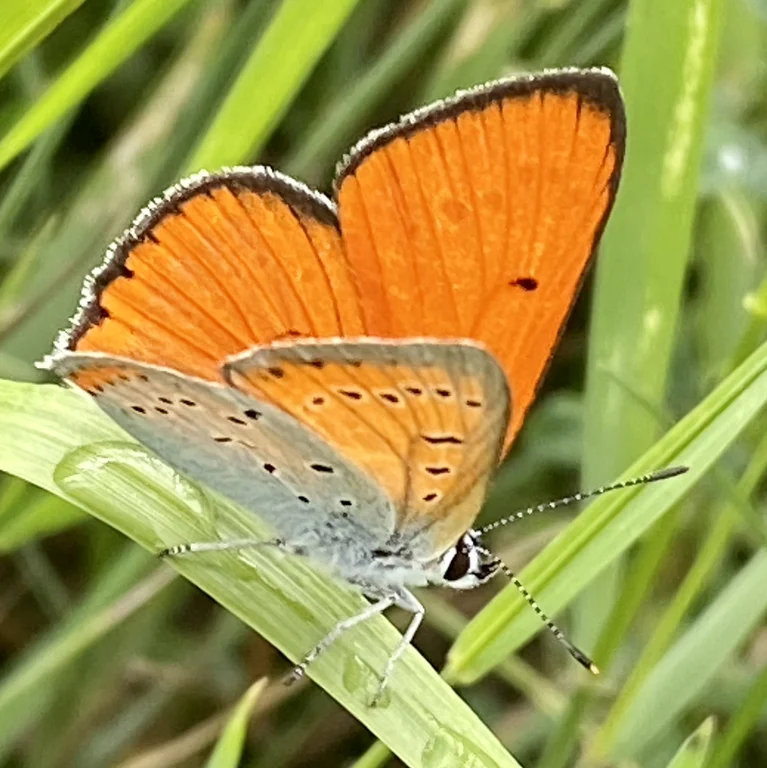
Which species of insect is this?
Lycaena dispar
